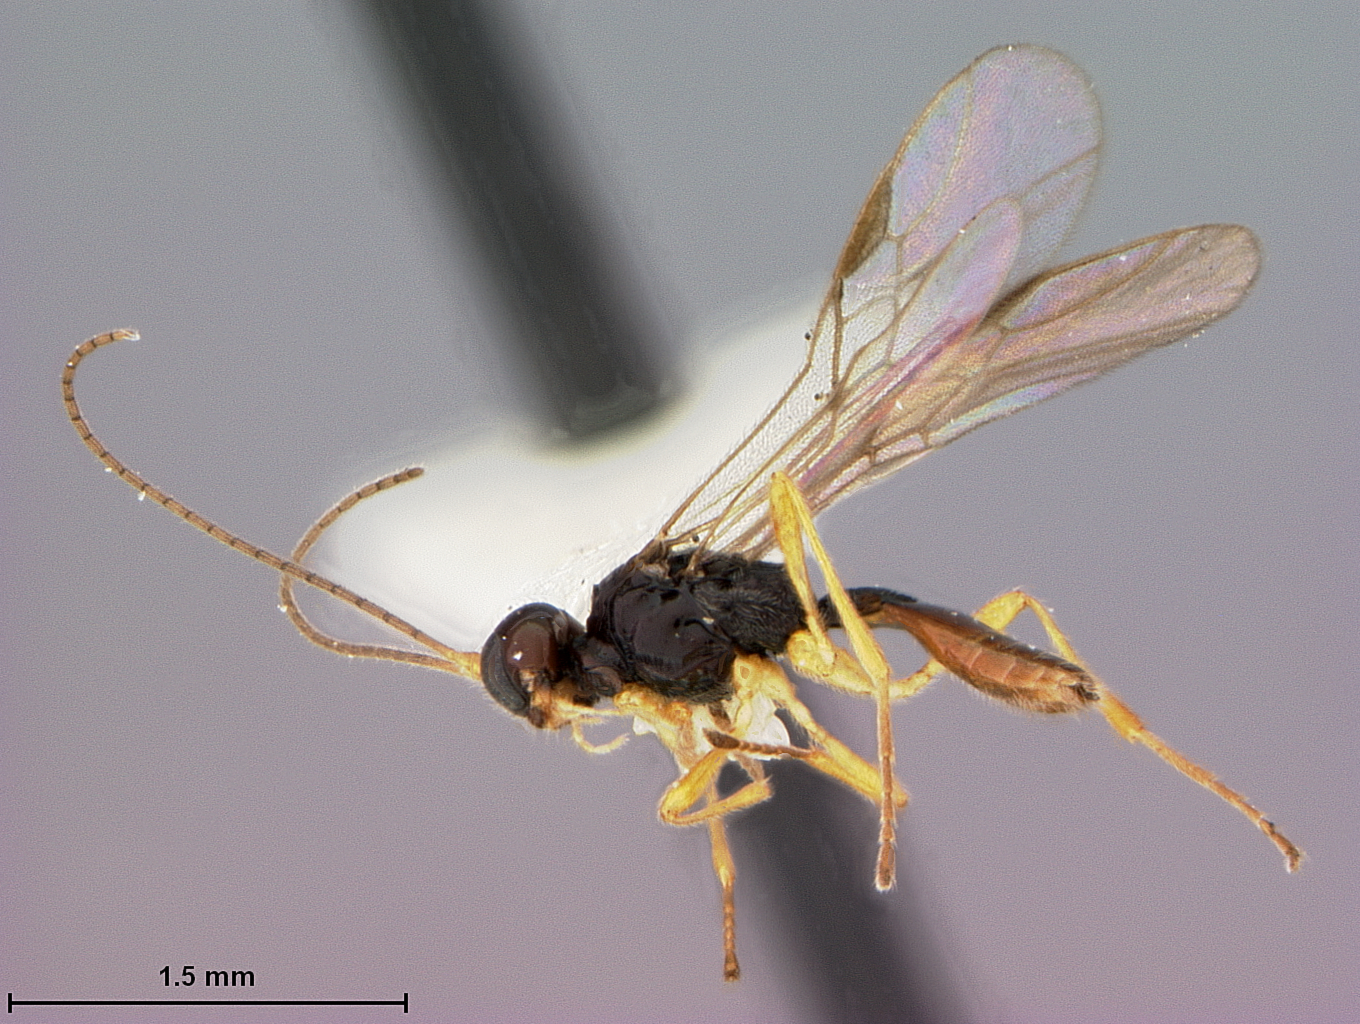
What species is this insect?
Chaenusa woolleyi
